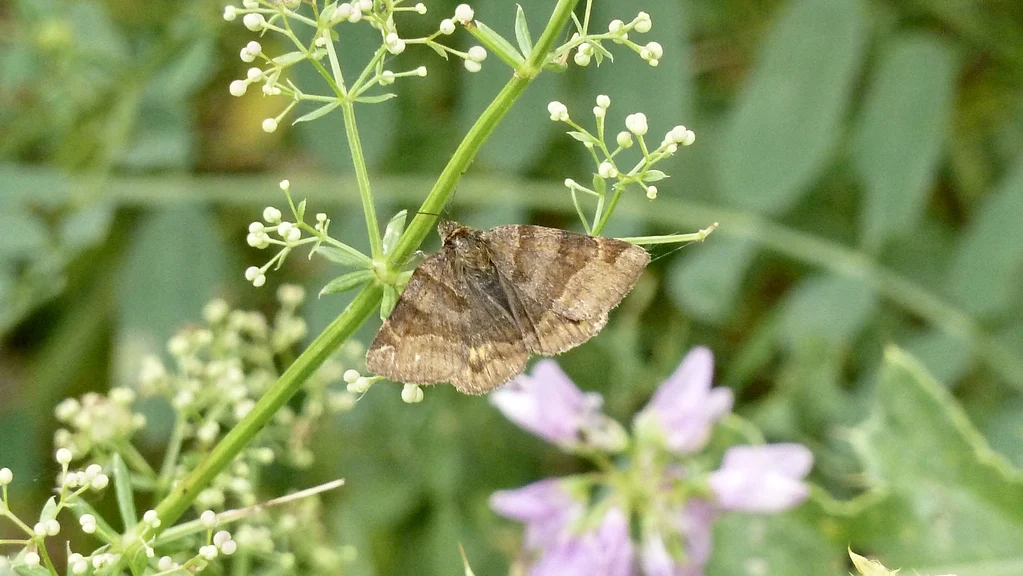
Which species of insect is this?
Euclidia glyphica
